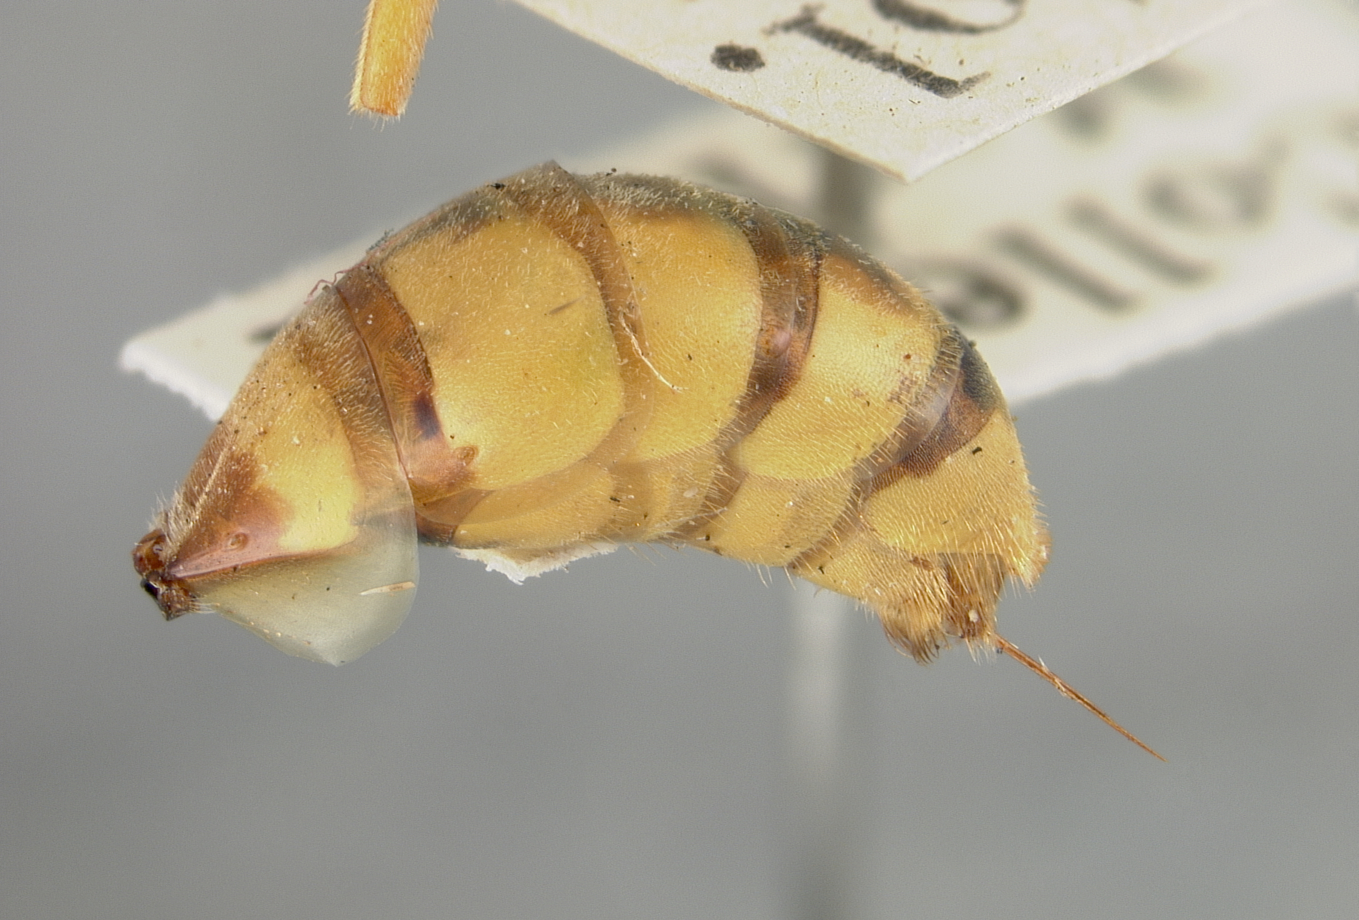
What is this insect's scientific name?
Nomada morrisoni
